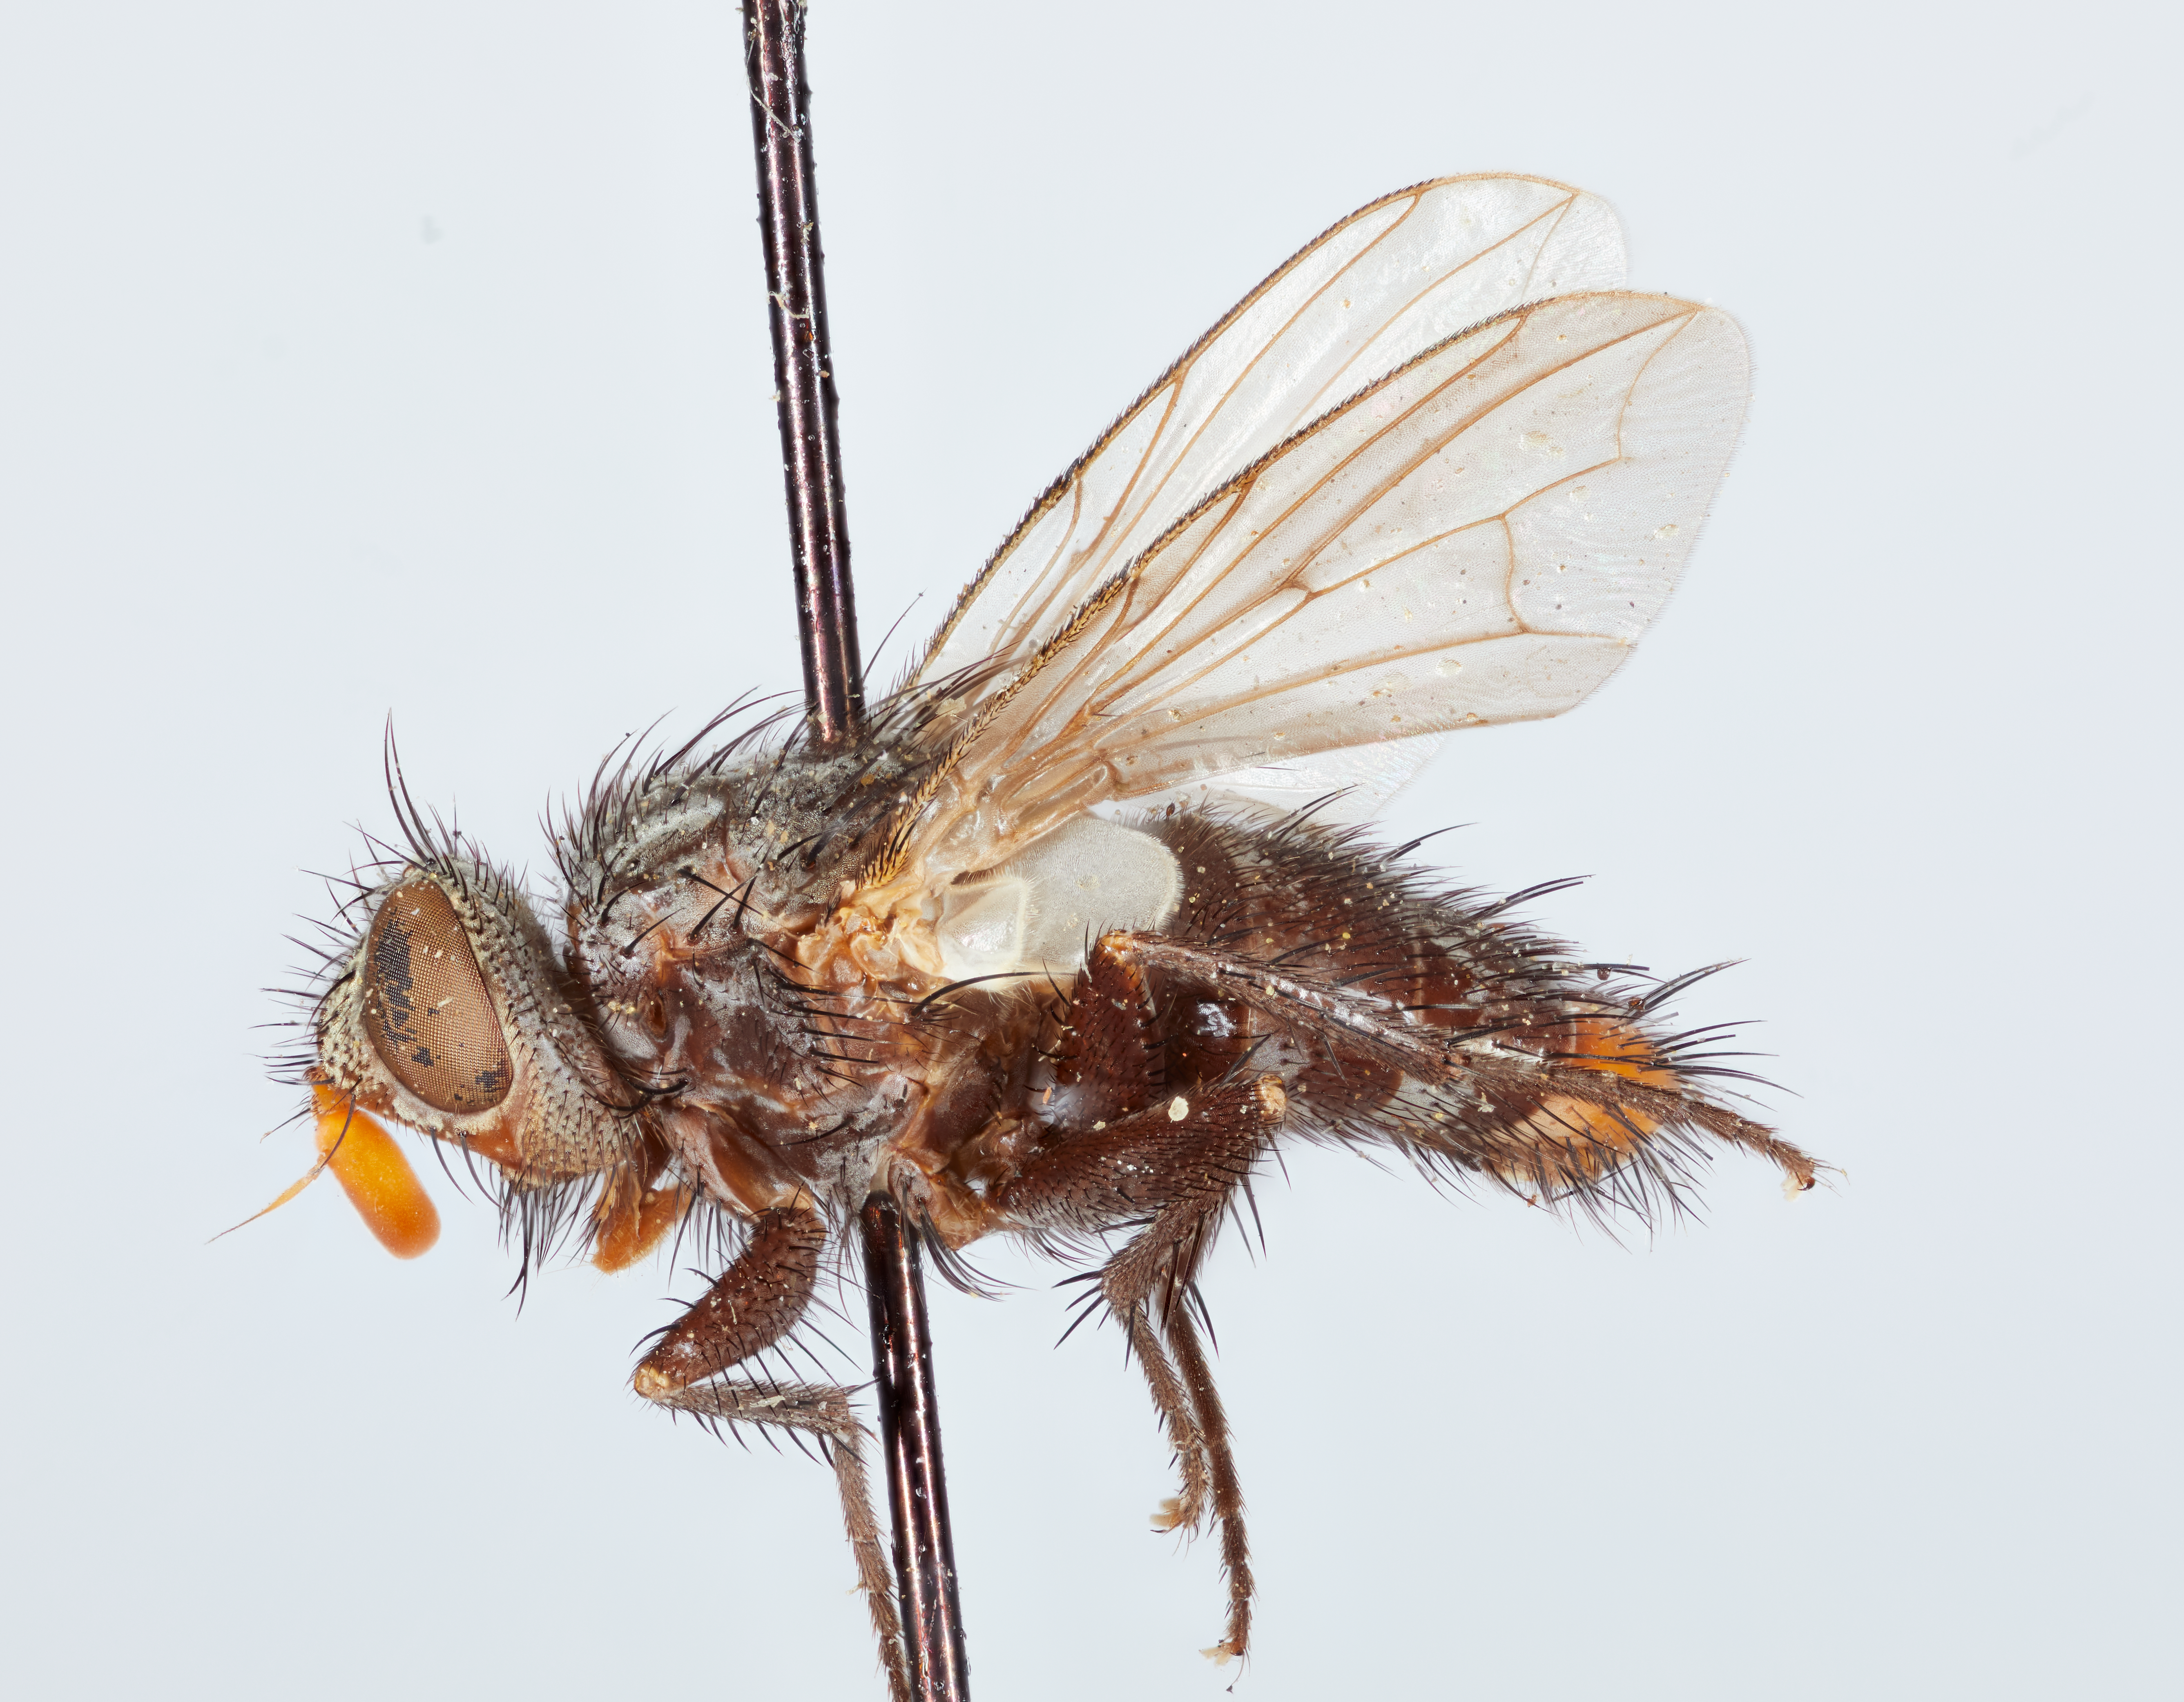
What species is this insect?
Eulasiona setigena
